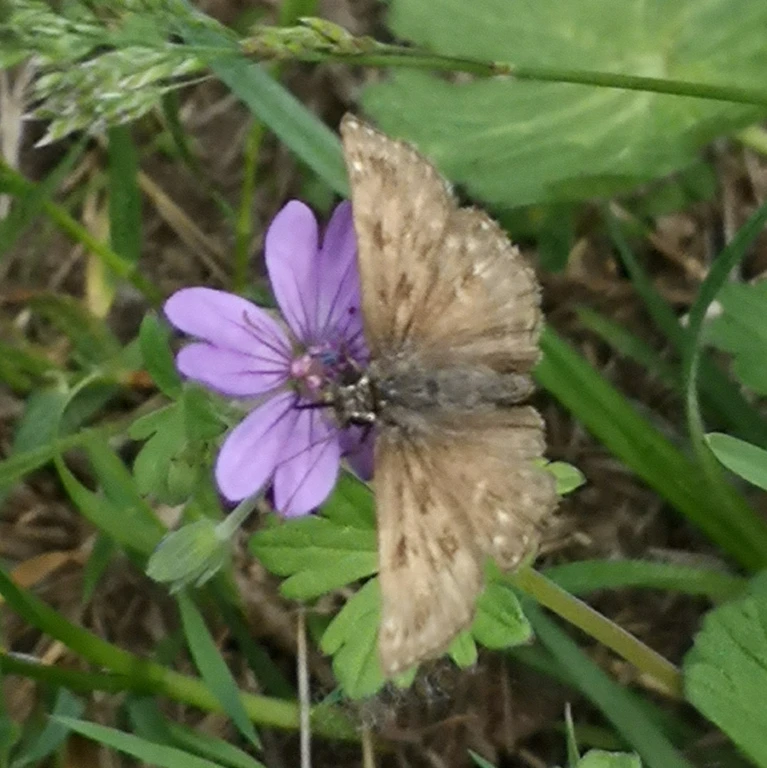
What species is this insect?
Erynnis tages
